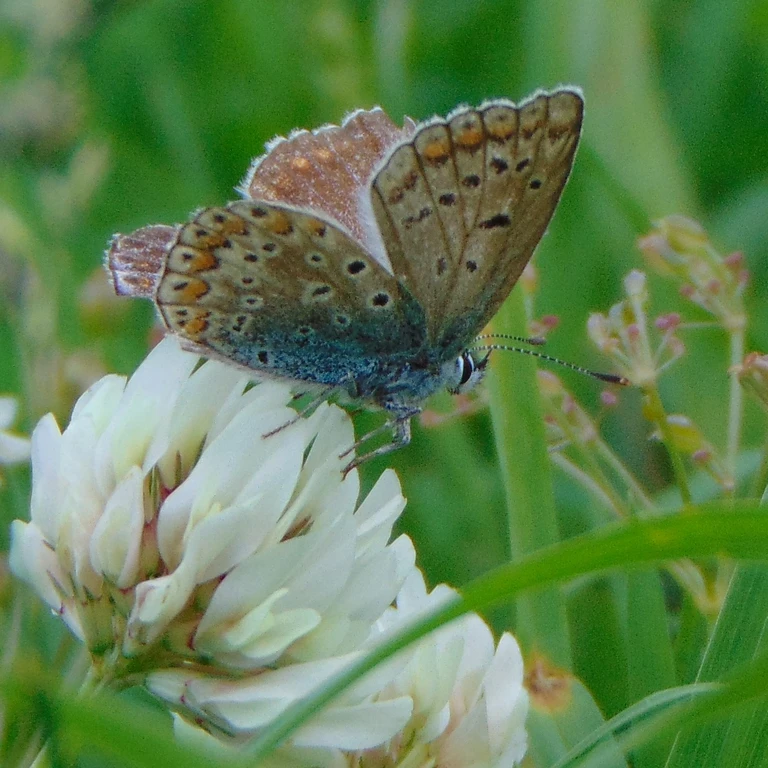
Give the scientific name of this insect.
Polyommatus icarus
